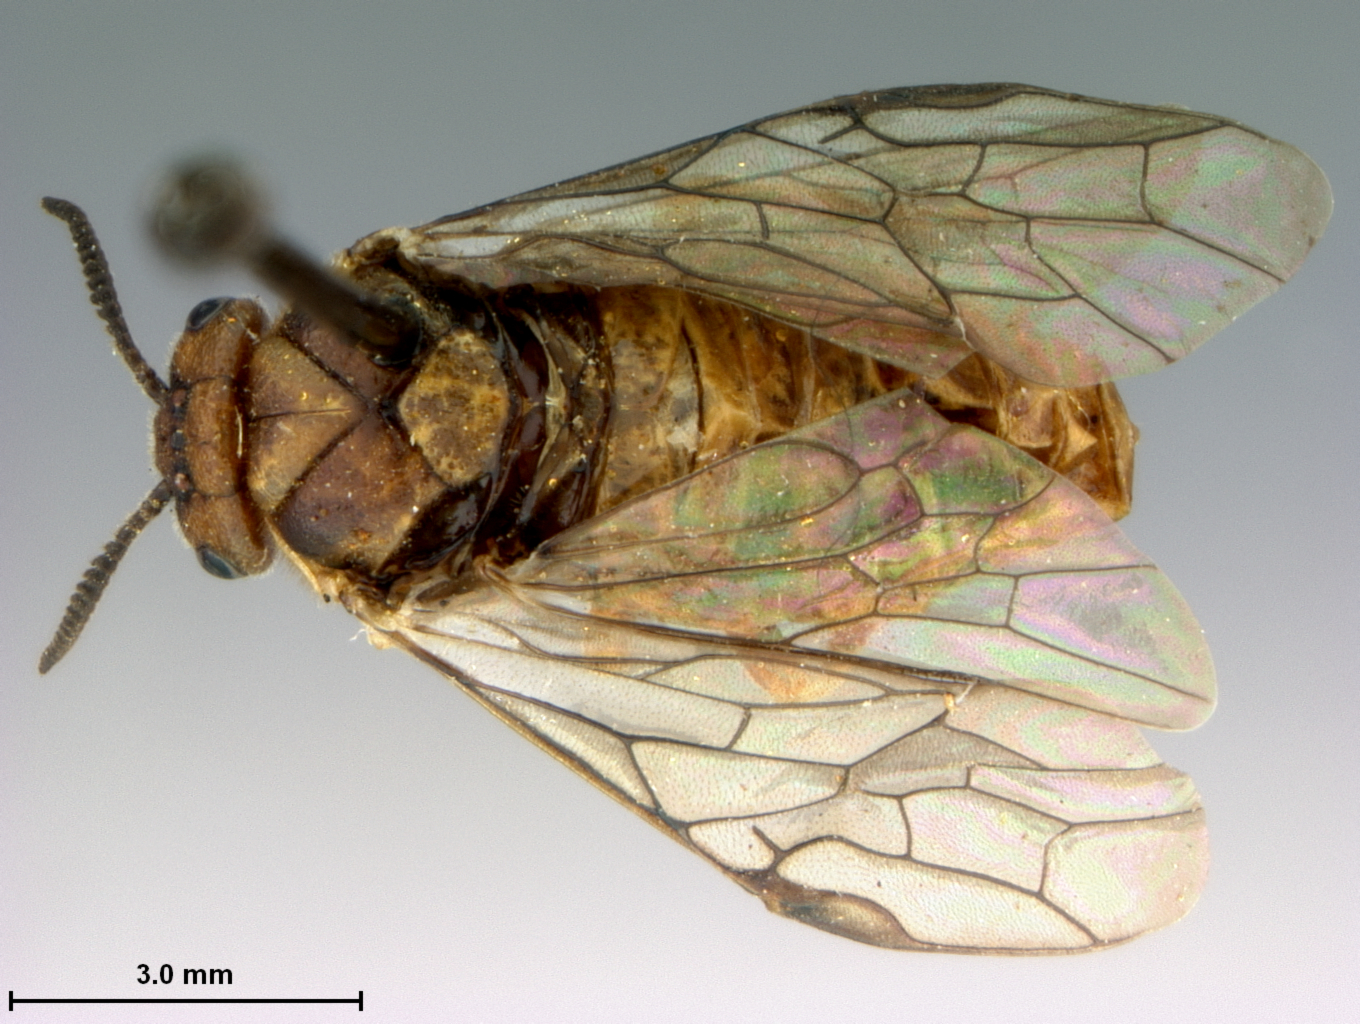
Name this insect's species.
Neodiprion taedae
